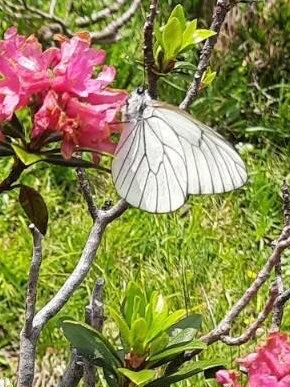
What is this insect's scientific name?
Aporia crataegi
